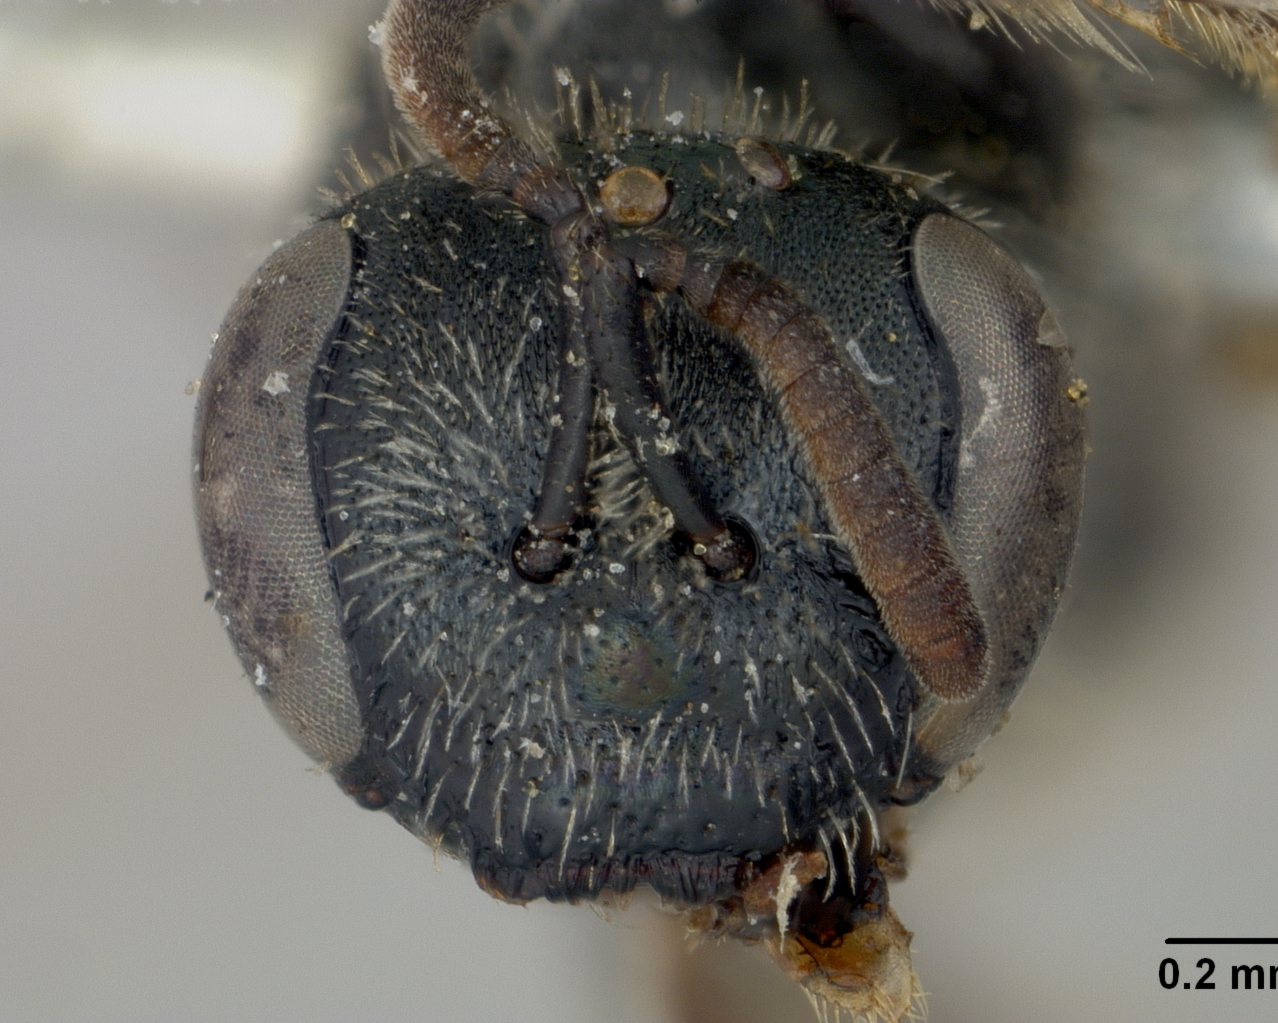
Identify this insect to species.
Halictus erythrurus
